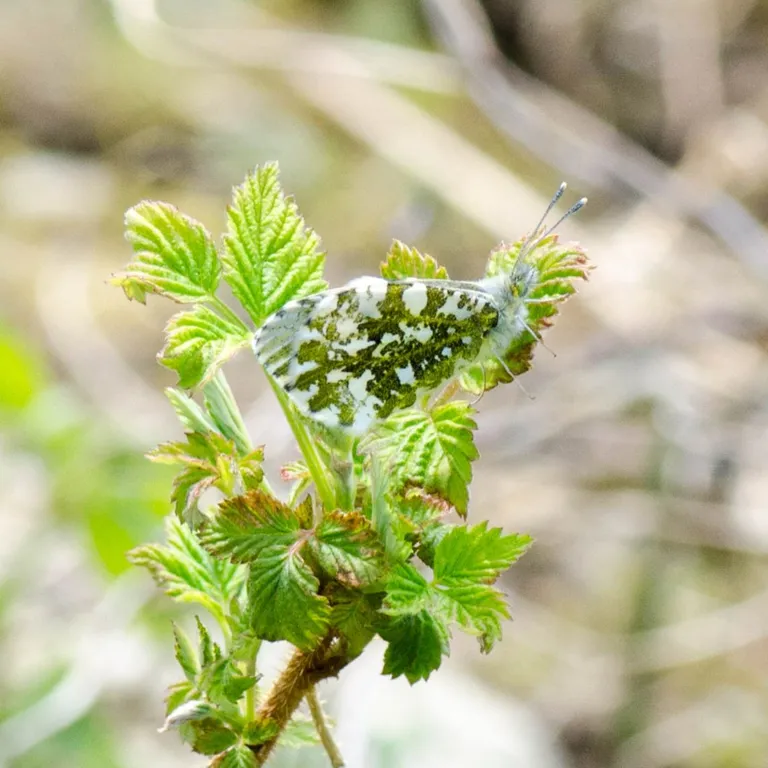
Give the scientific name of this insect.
Anthocharis cardamines
